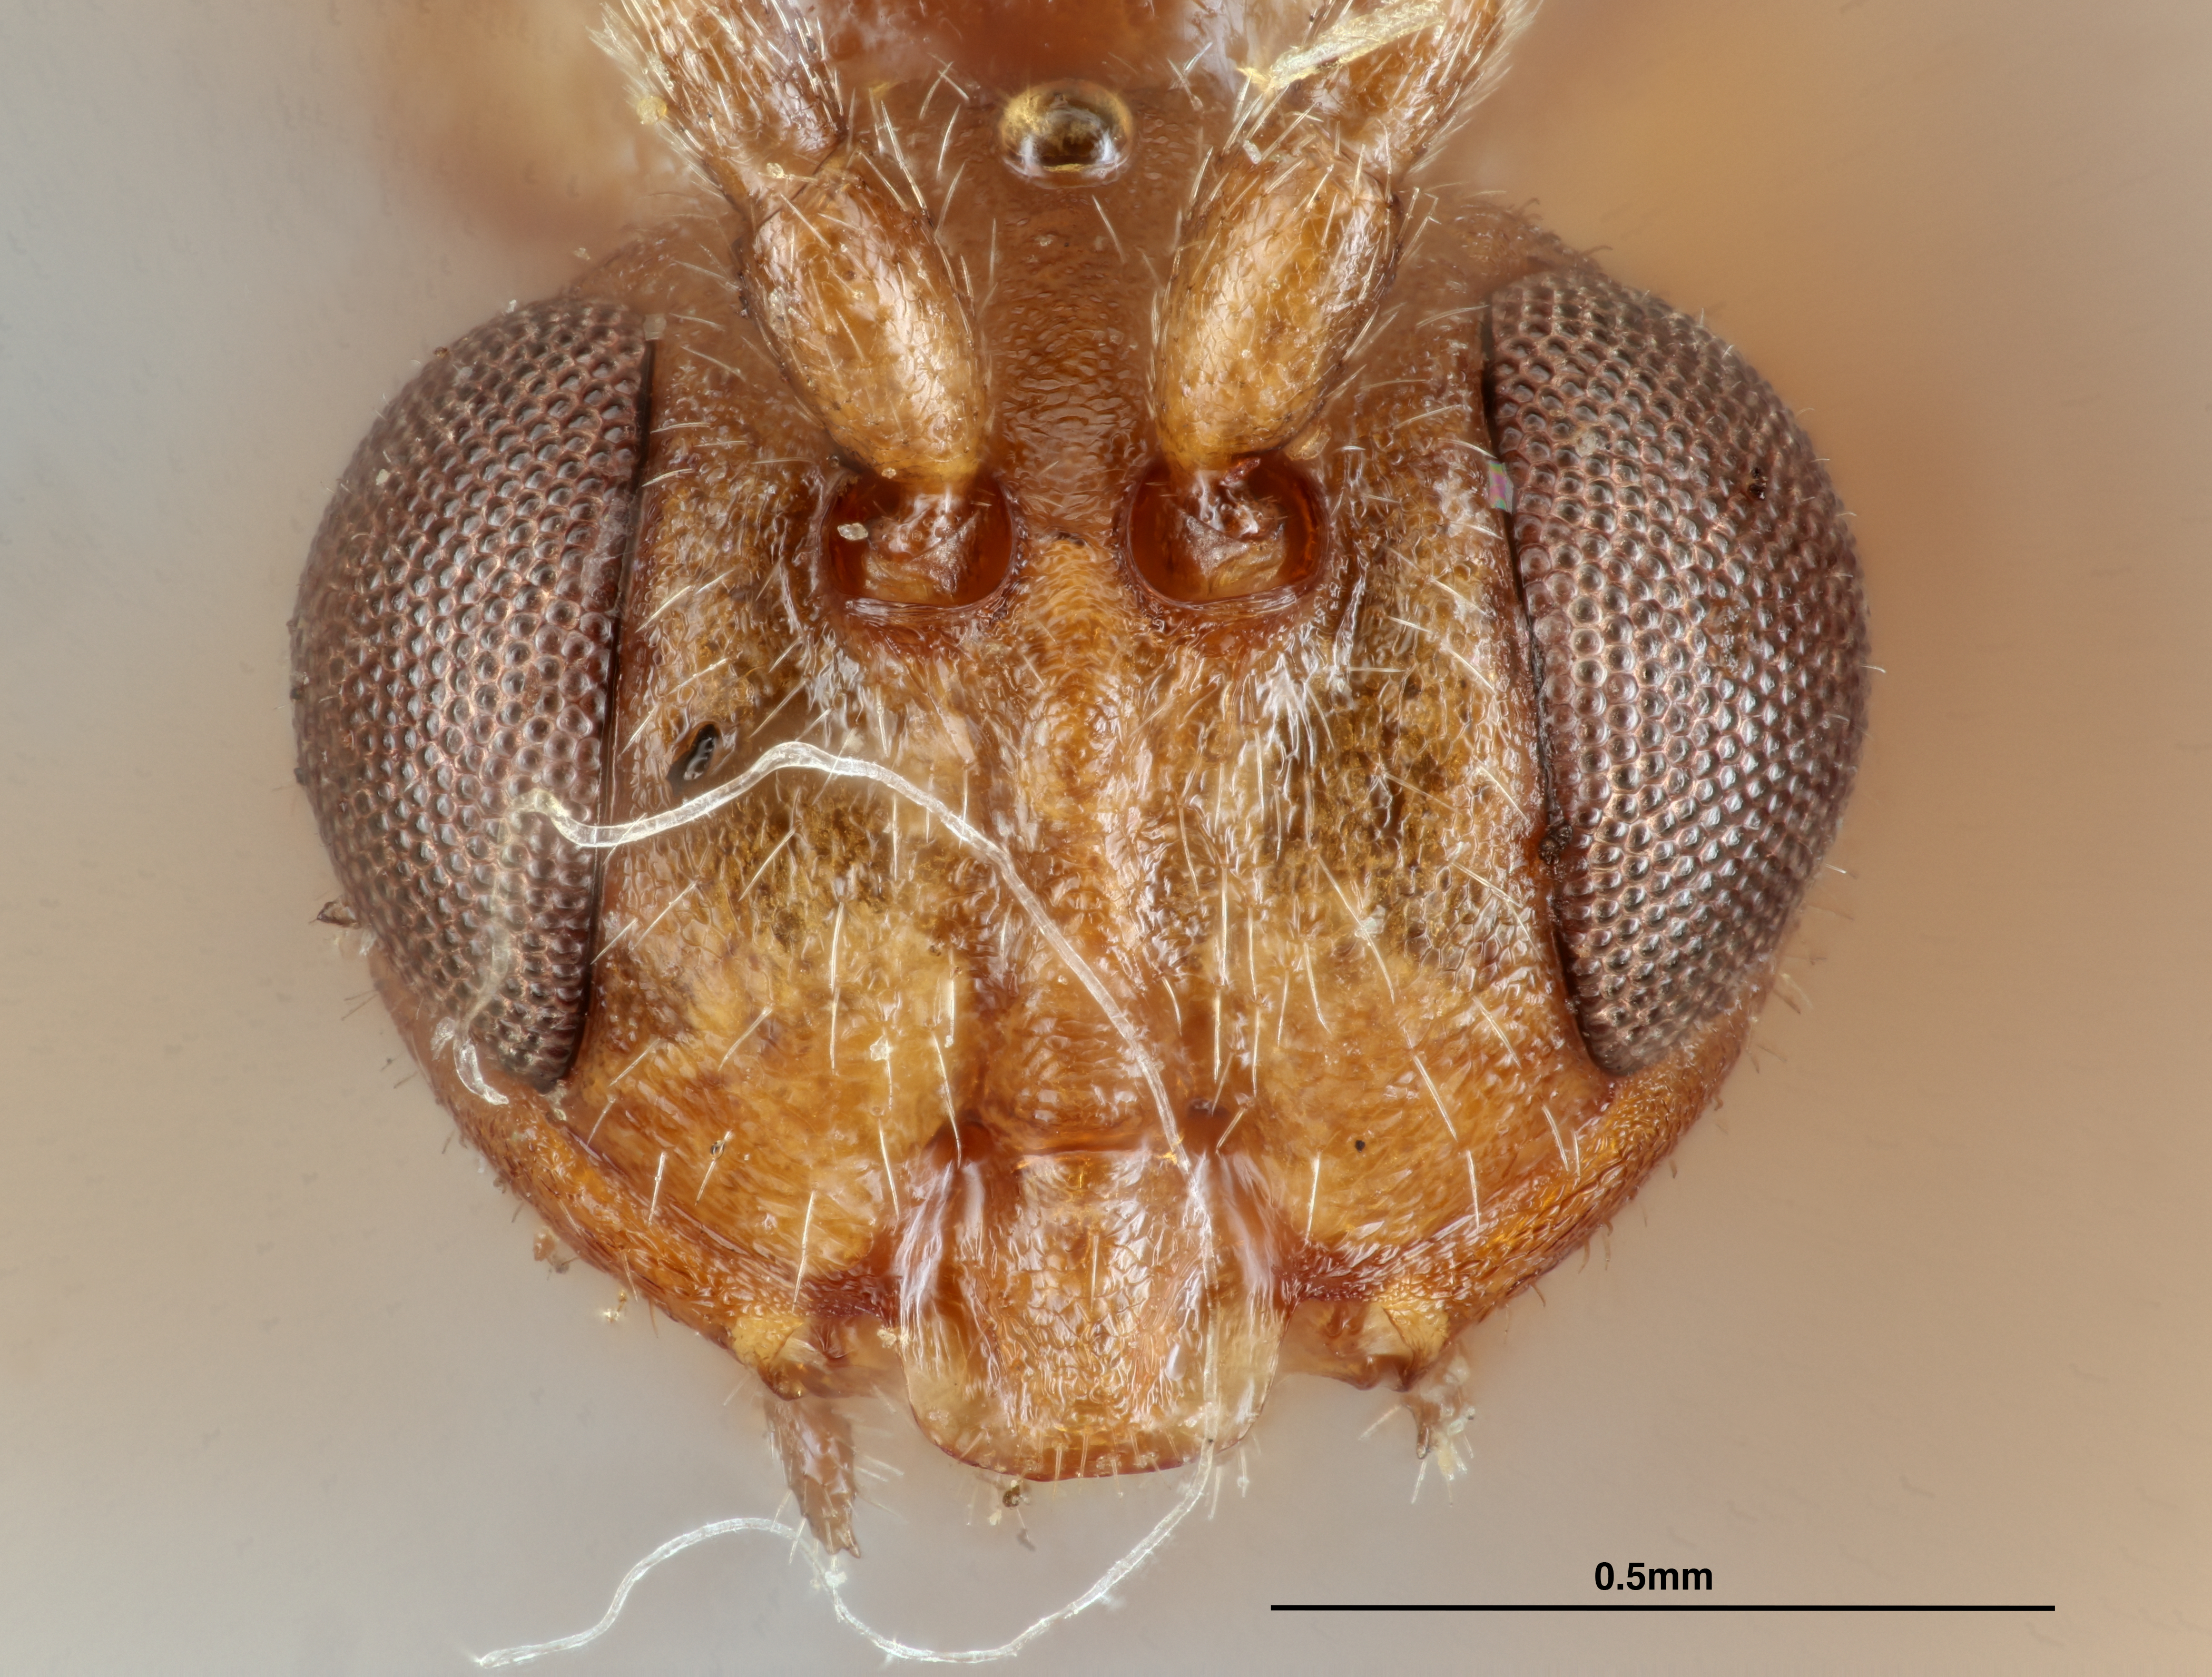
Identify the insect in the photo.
Trigonaspis fumosa
